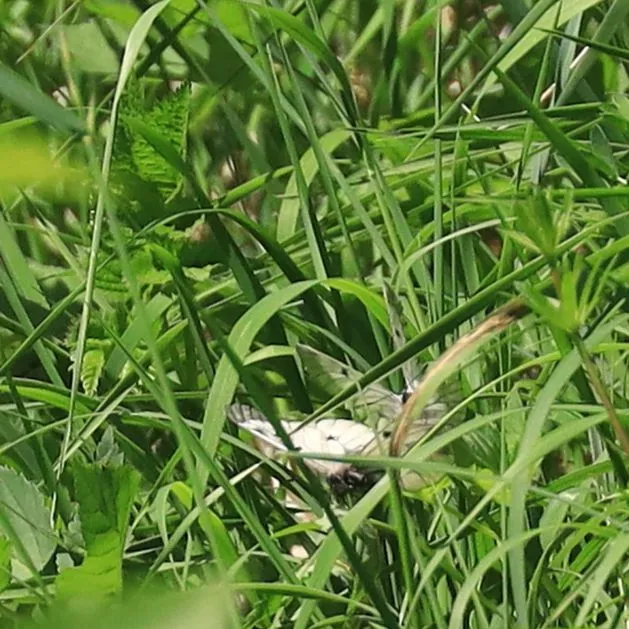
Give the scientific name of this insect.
Parnassius mnemosyne
